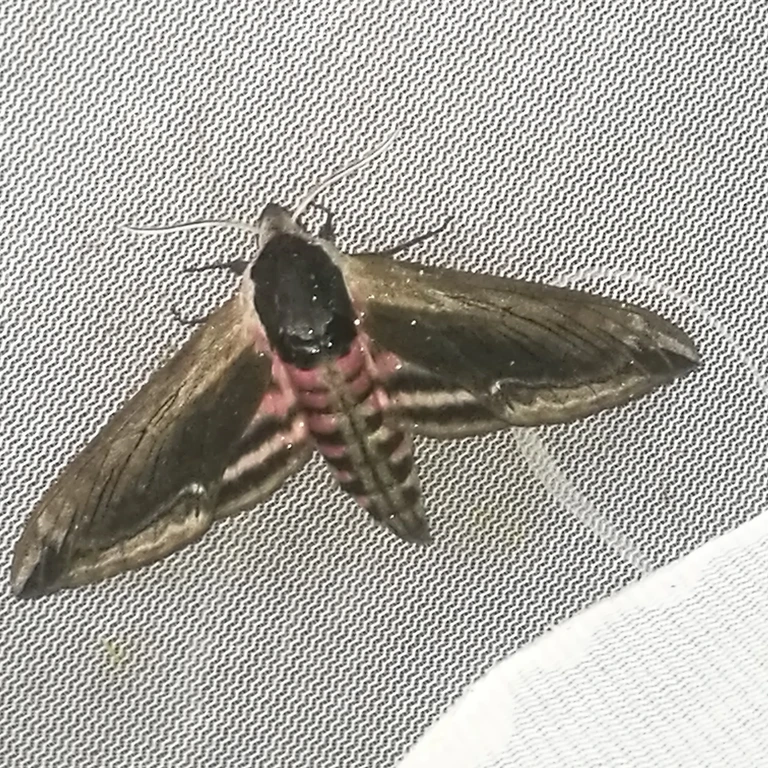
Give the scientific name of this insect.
Sphinx ligustri
